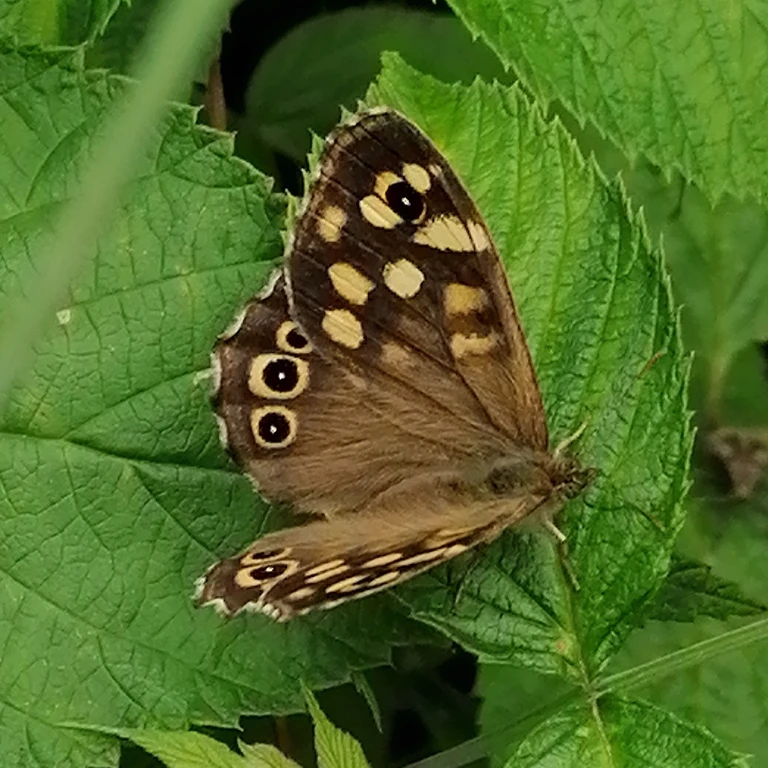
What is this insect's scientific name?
Pararge aegeria
